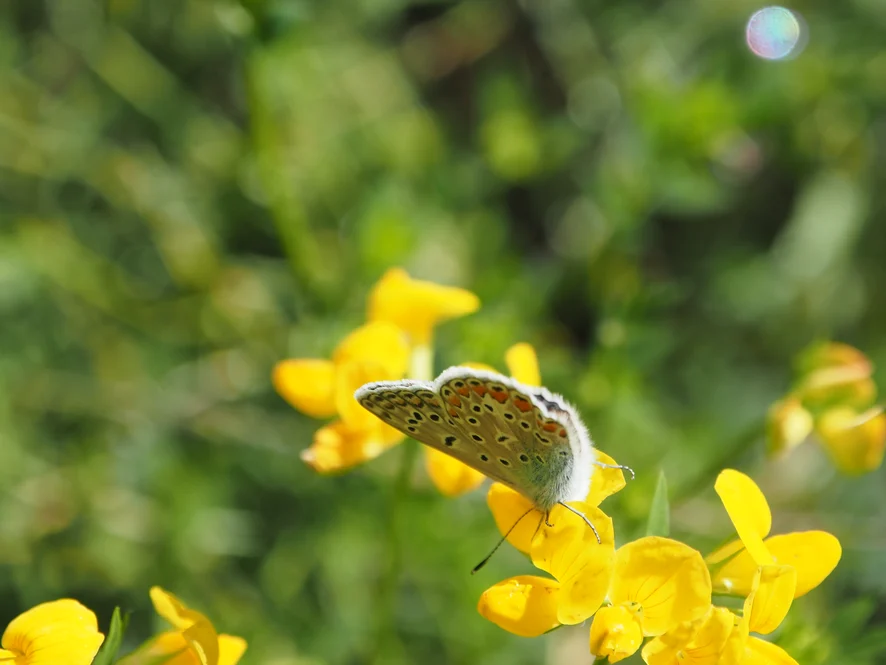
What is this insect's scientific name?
Polyommatus icarus
